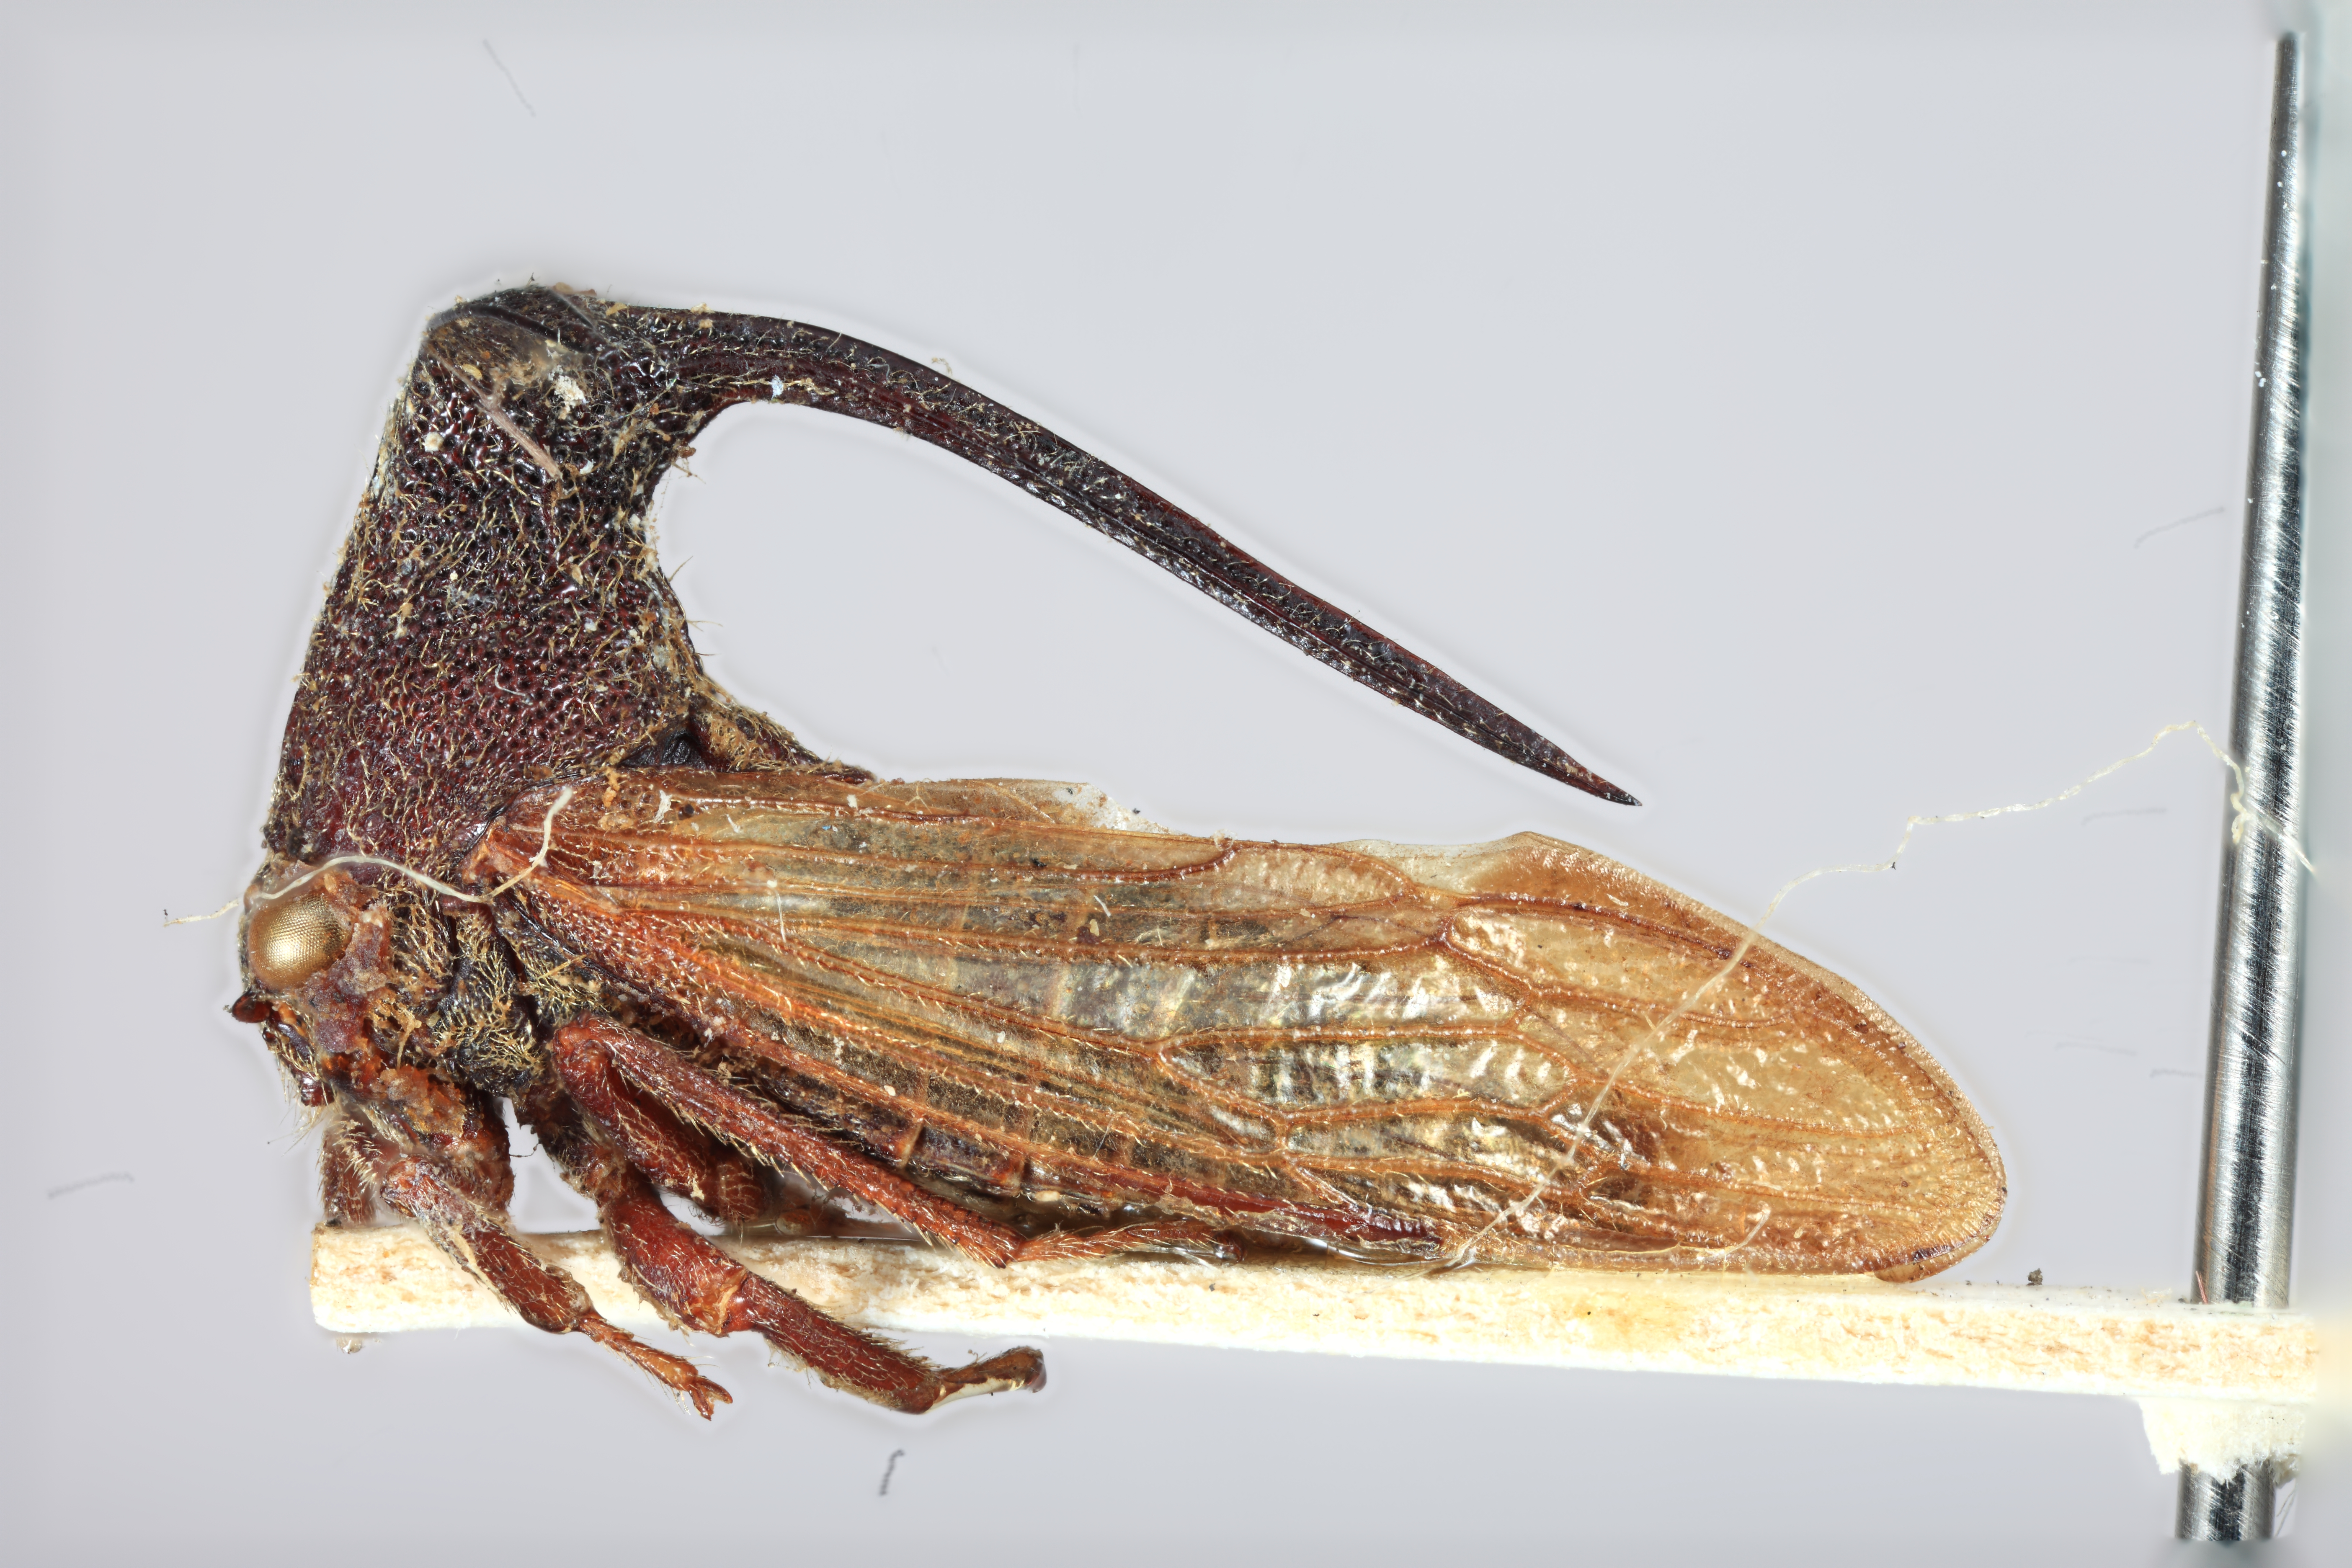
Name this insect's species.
Leptobelus decurvatus
